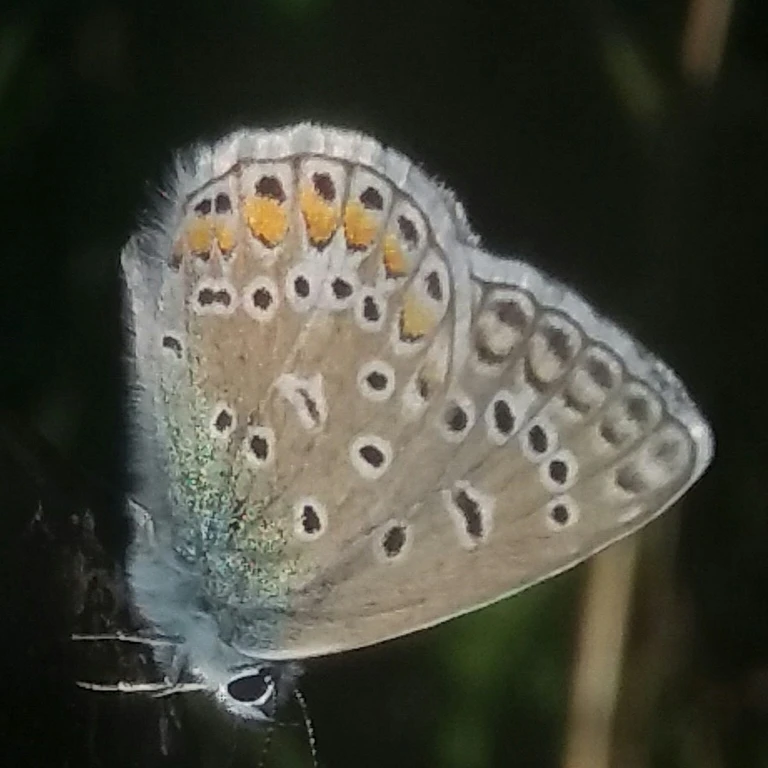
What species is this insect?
Polyommatus icarus
